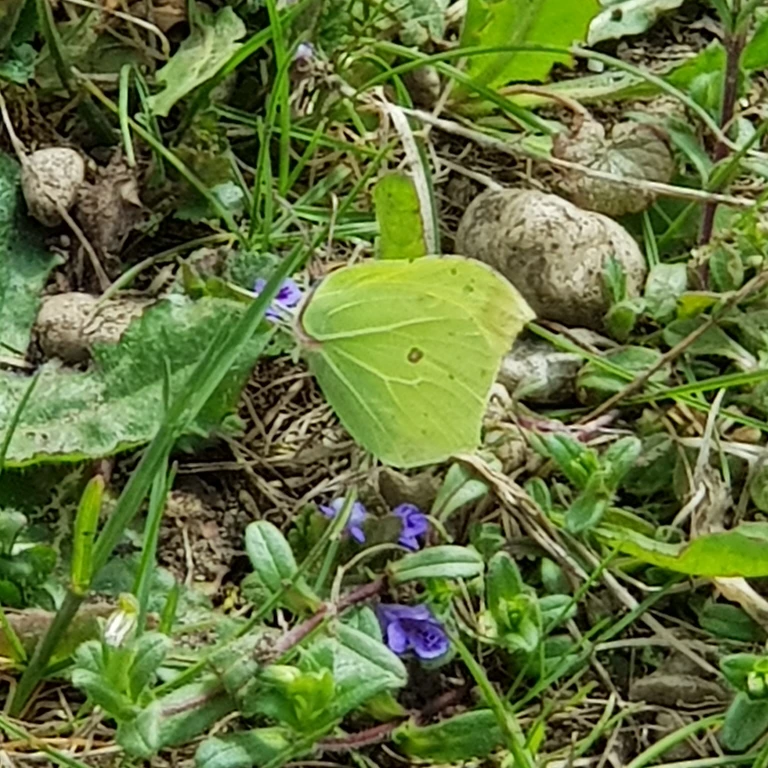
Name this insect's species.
Gonepteryx rhamni
